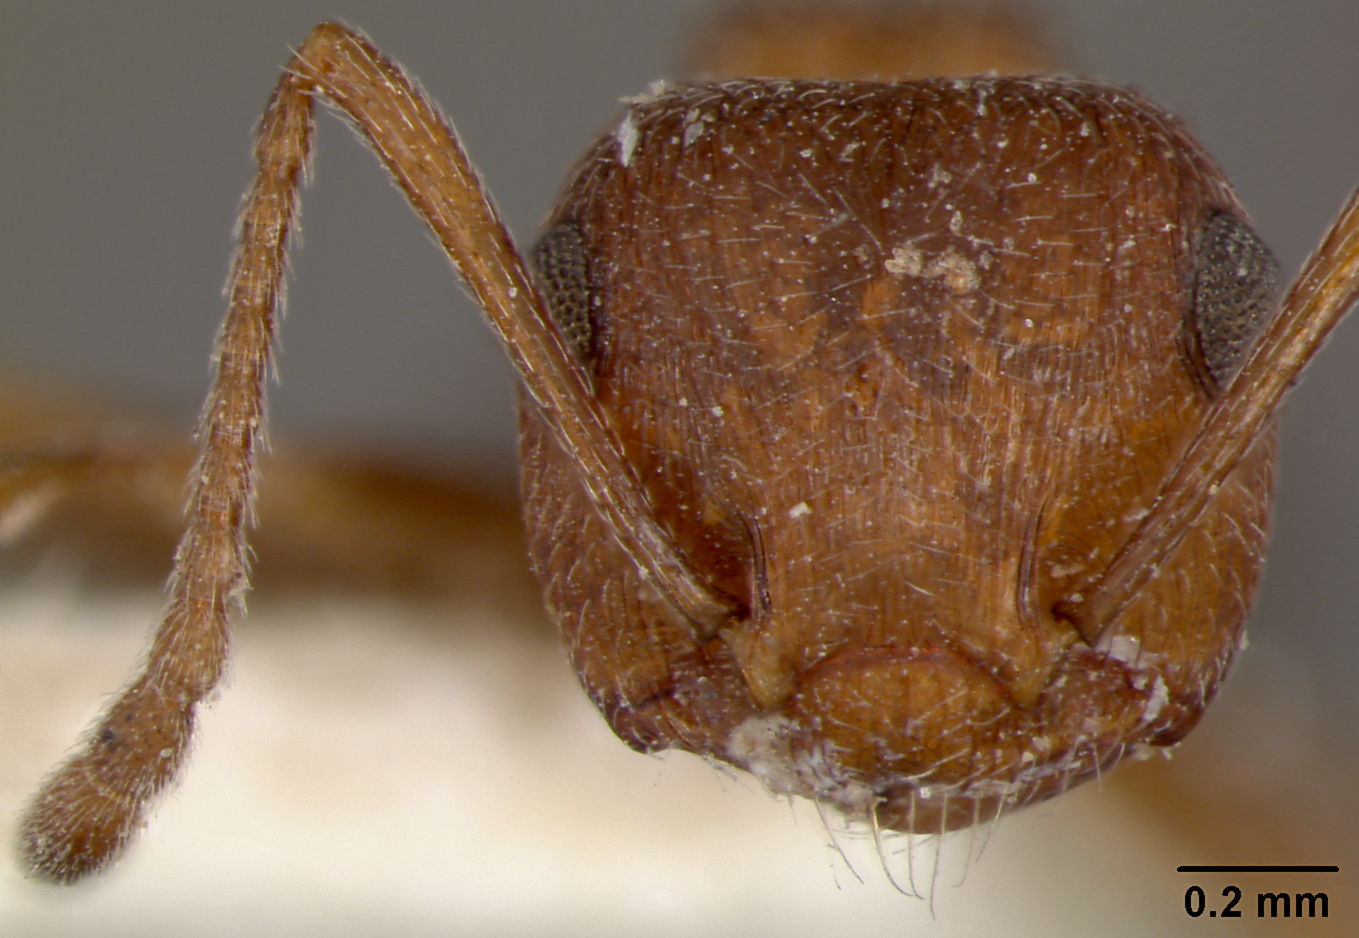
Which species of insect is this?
Crematogaster schultzei
